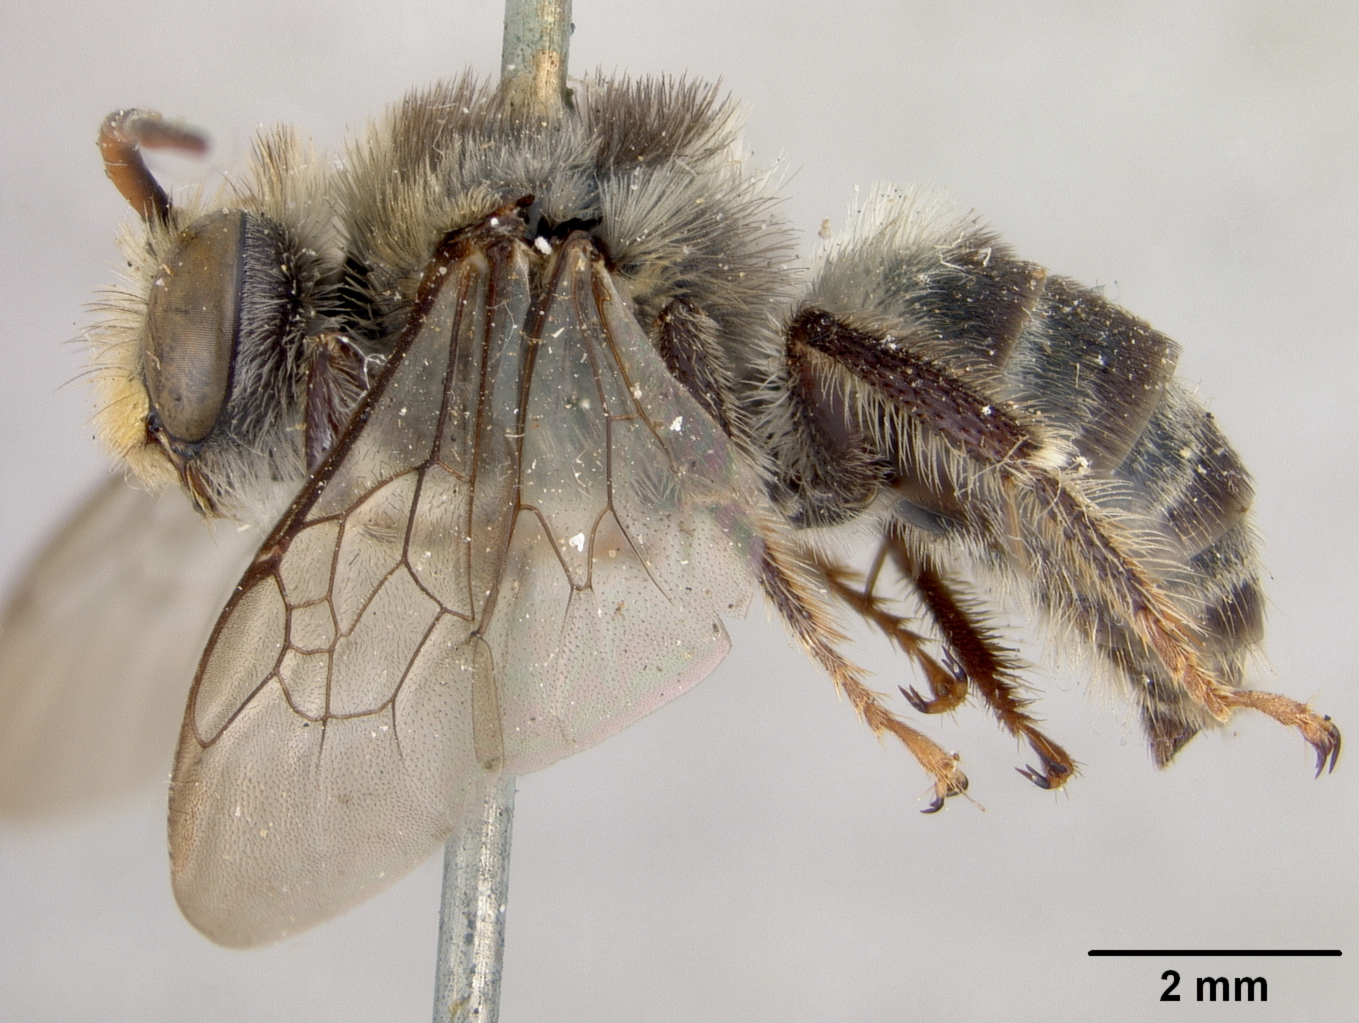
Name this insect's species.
Melissodes raphaelis
